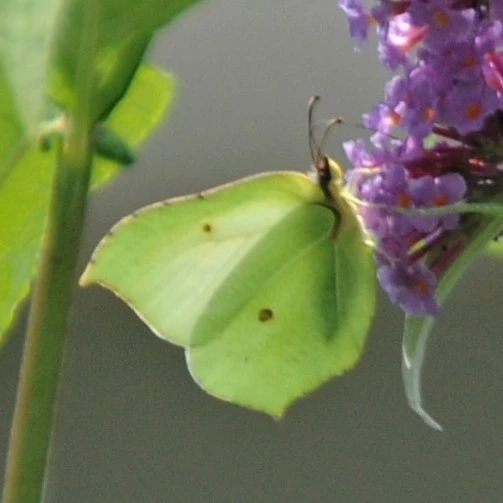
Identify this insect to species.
Gonepteryx rhamni
